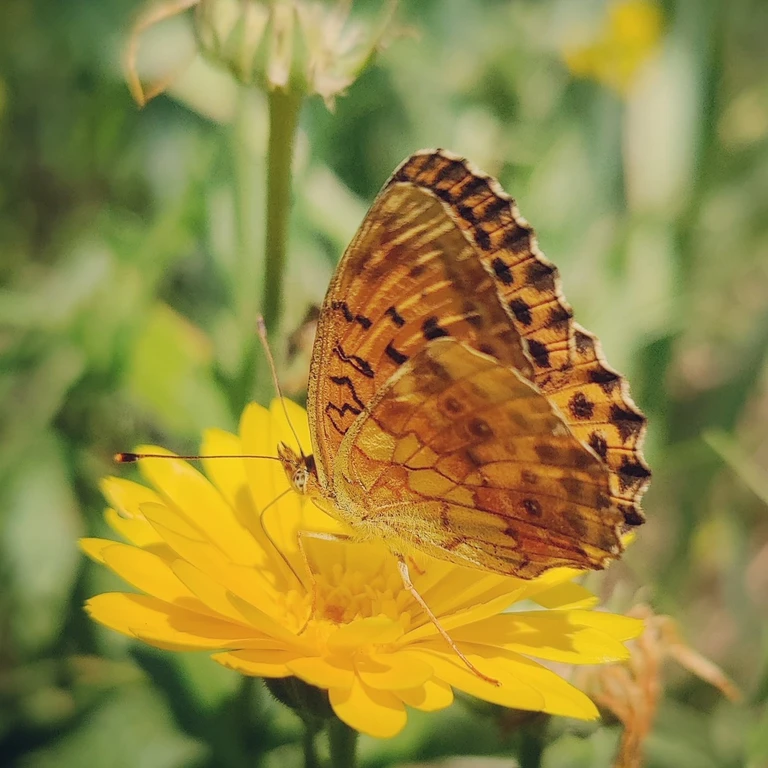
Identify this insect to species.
Brenthis daphne
